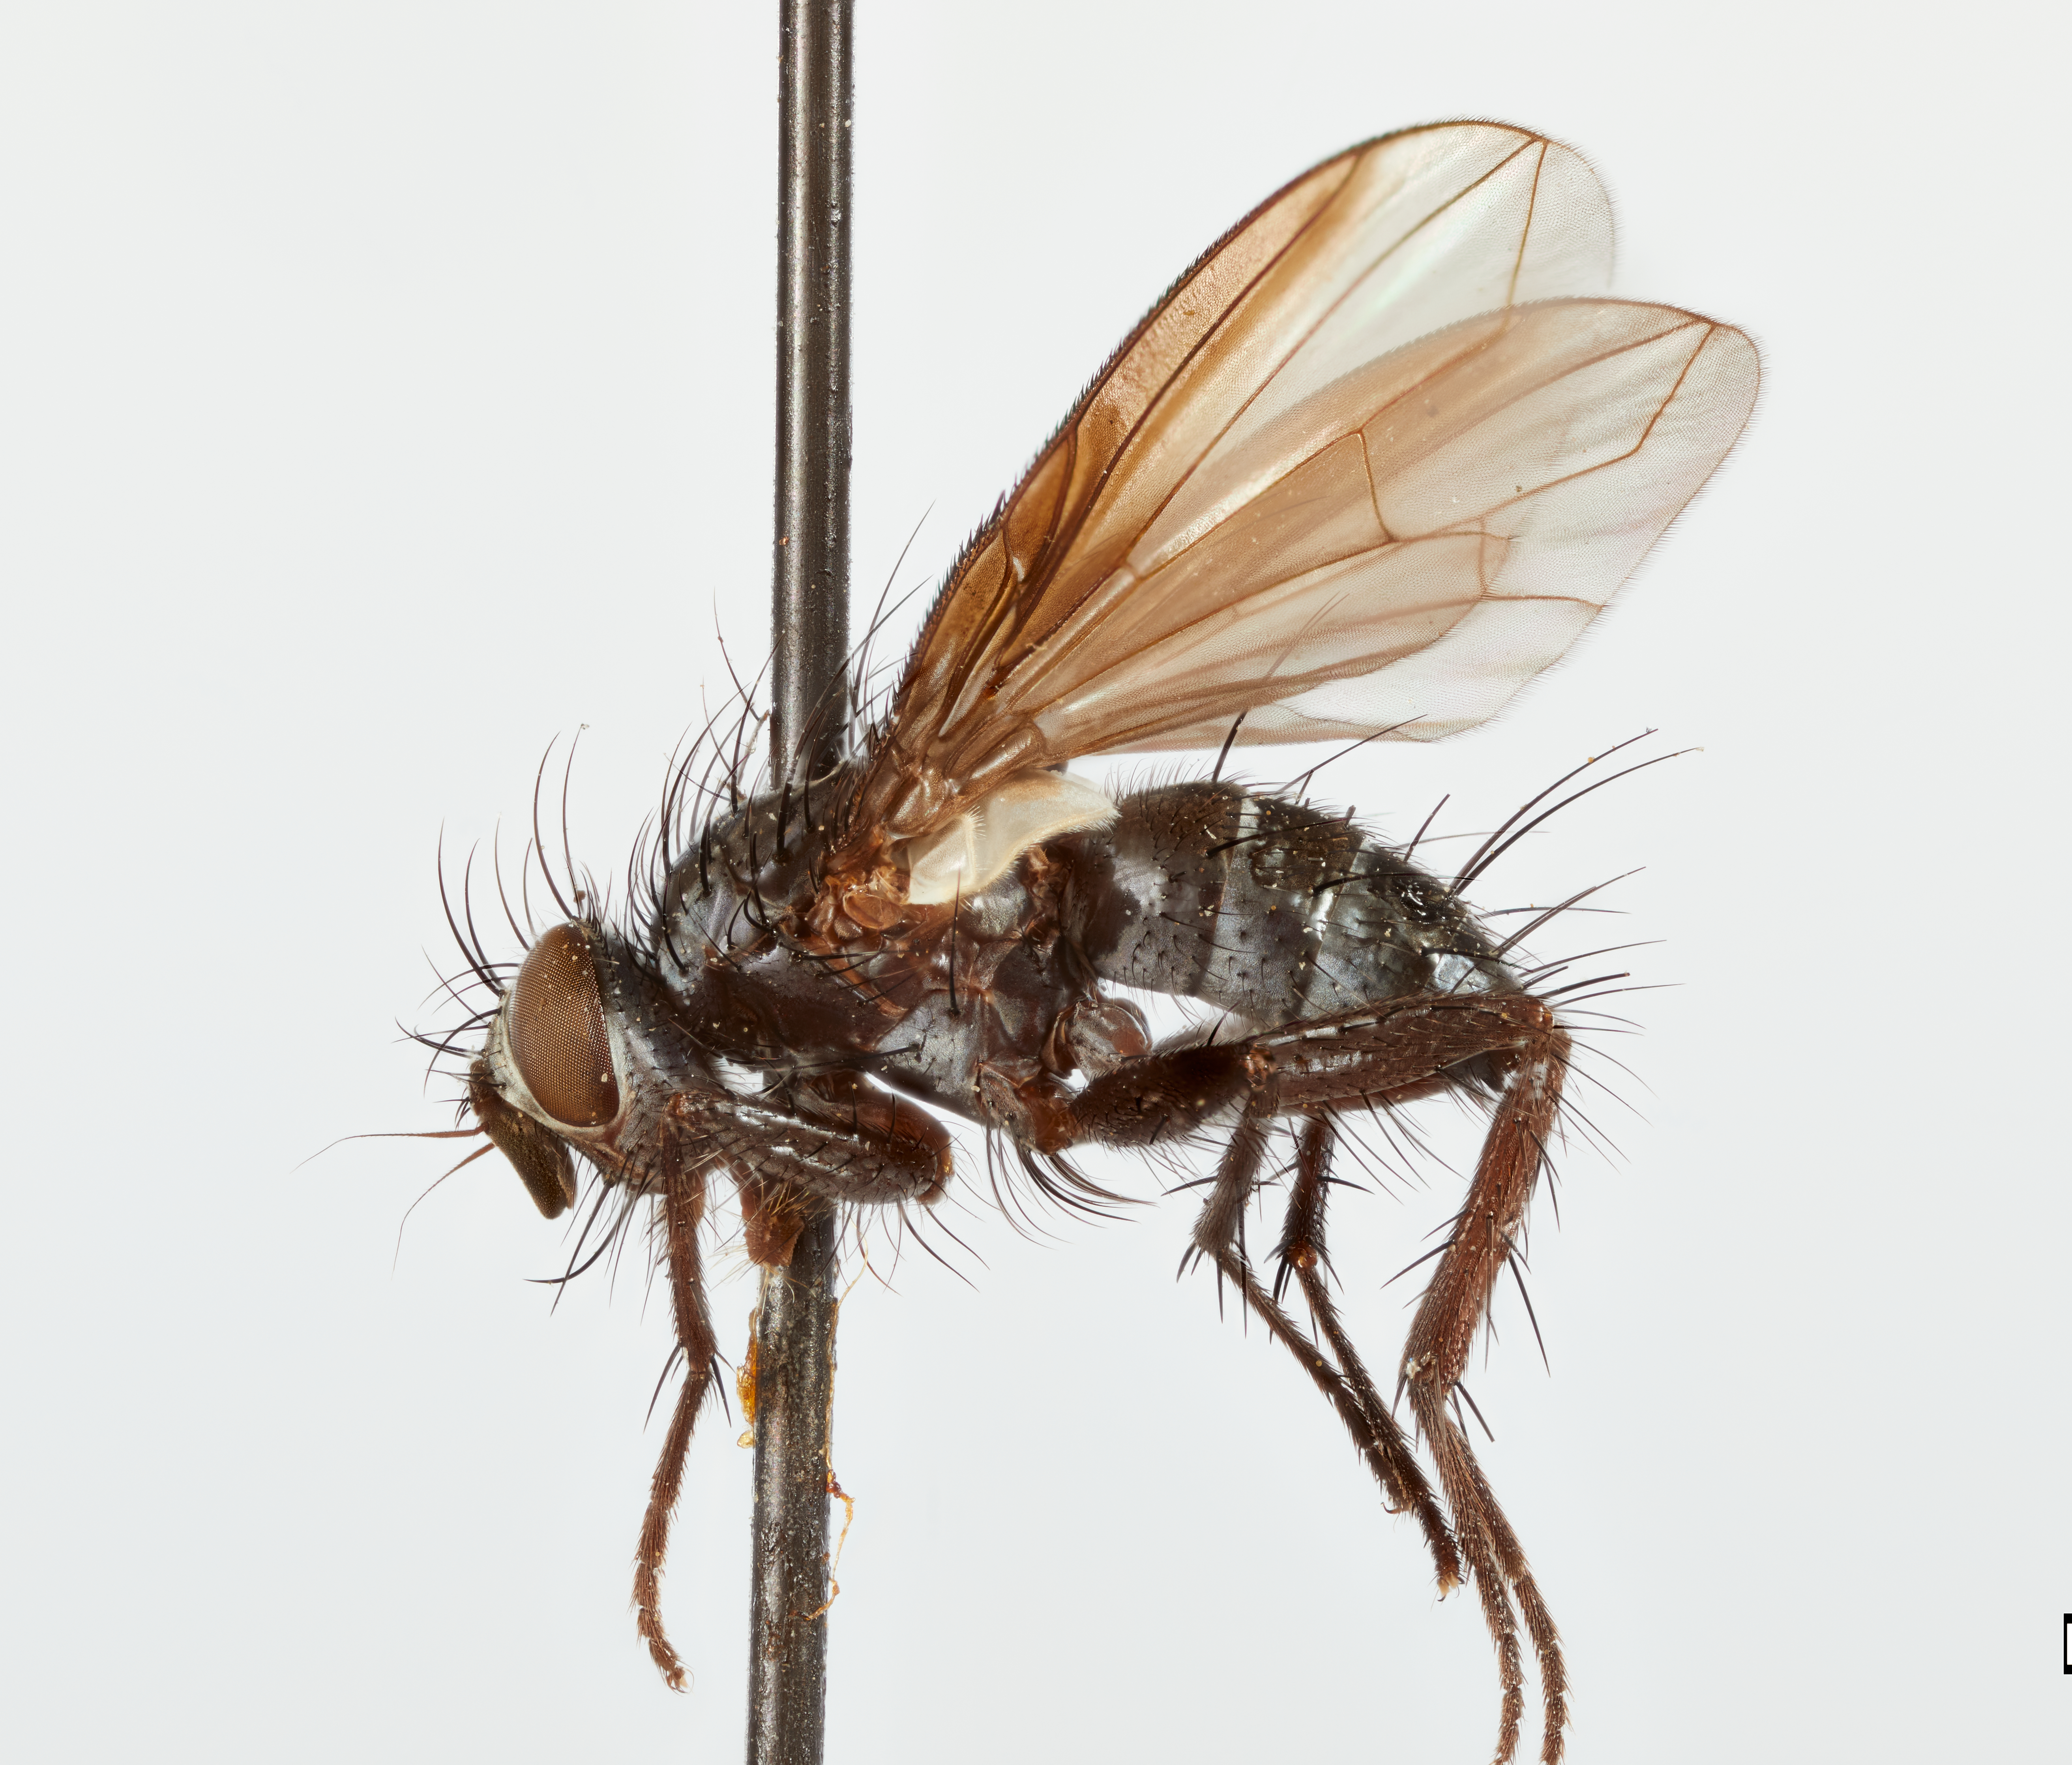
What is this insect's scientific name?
Oedemamedina costalis
